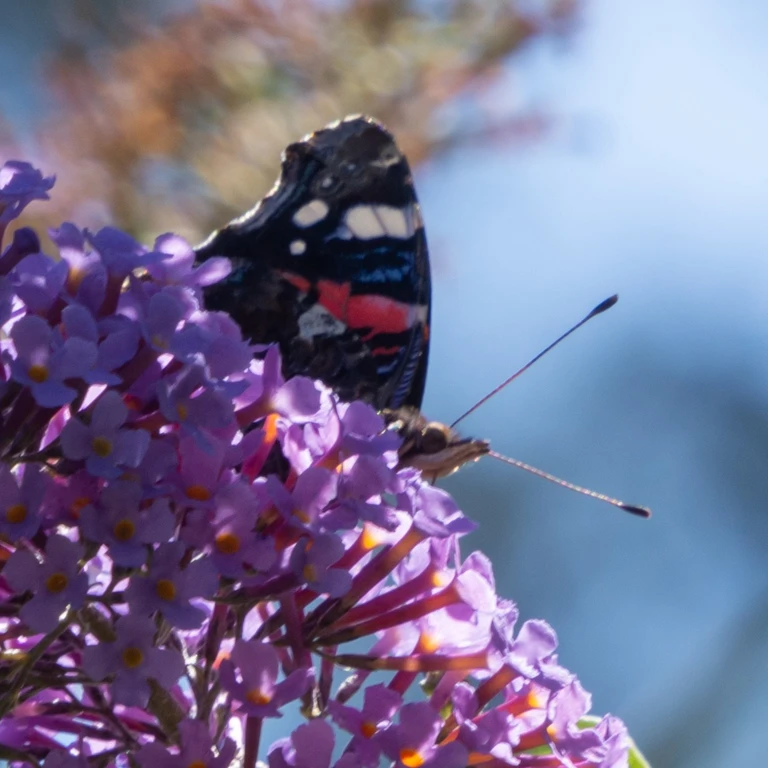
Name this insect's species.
Vanessa atalanta
